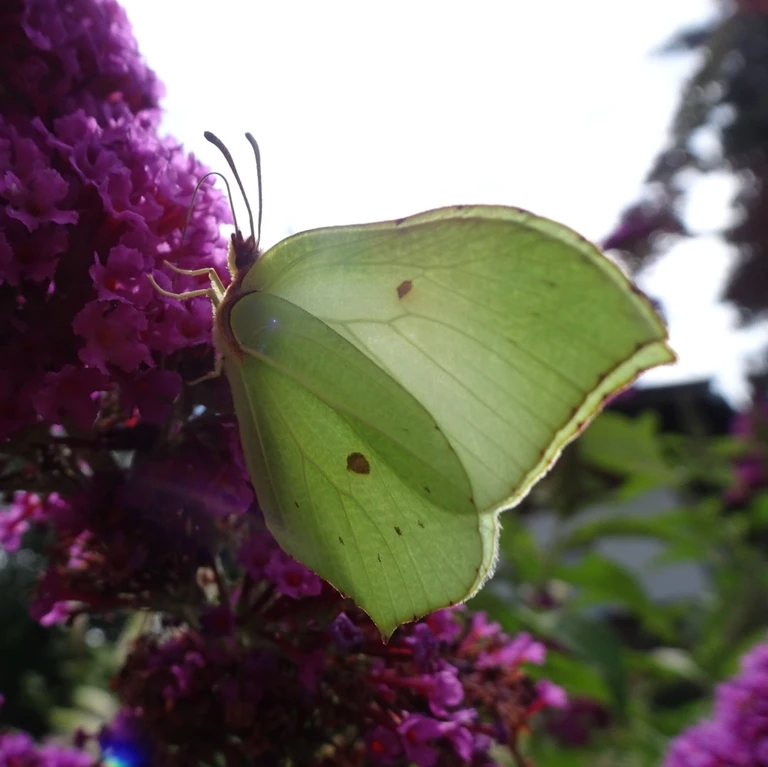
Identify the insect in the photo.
Gonepteryx rhamni
